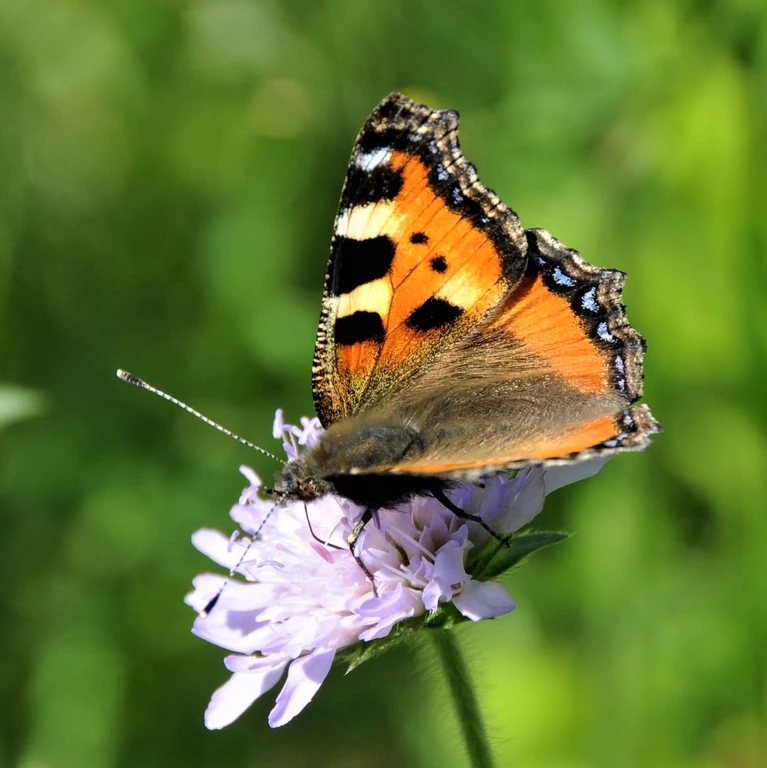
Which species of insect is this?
Aglais urticae
